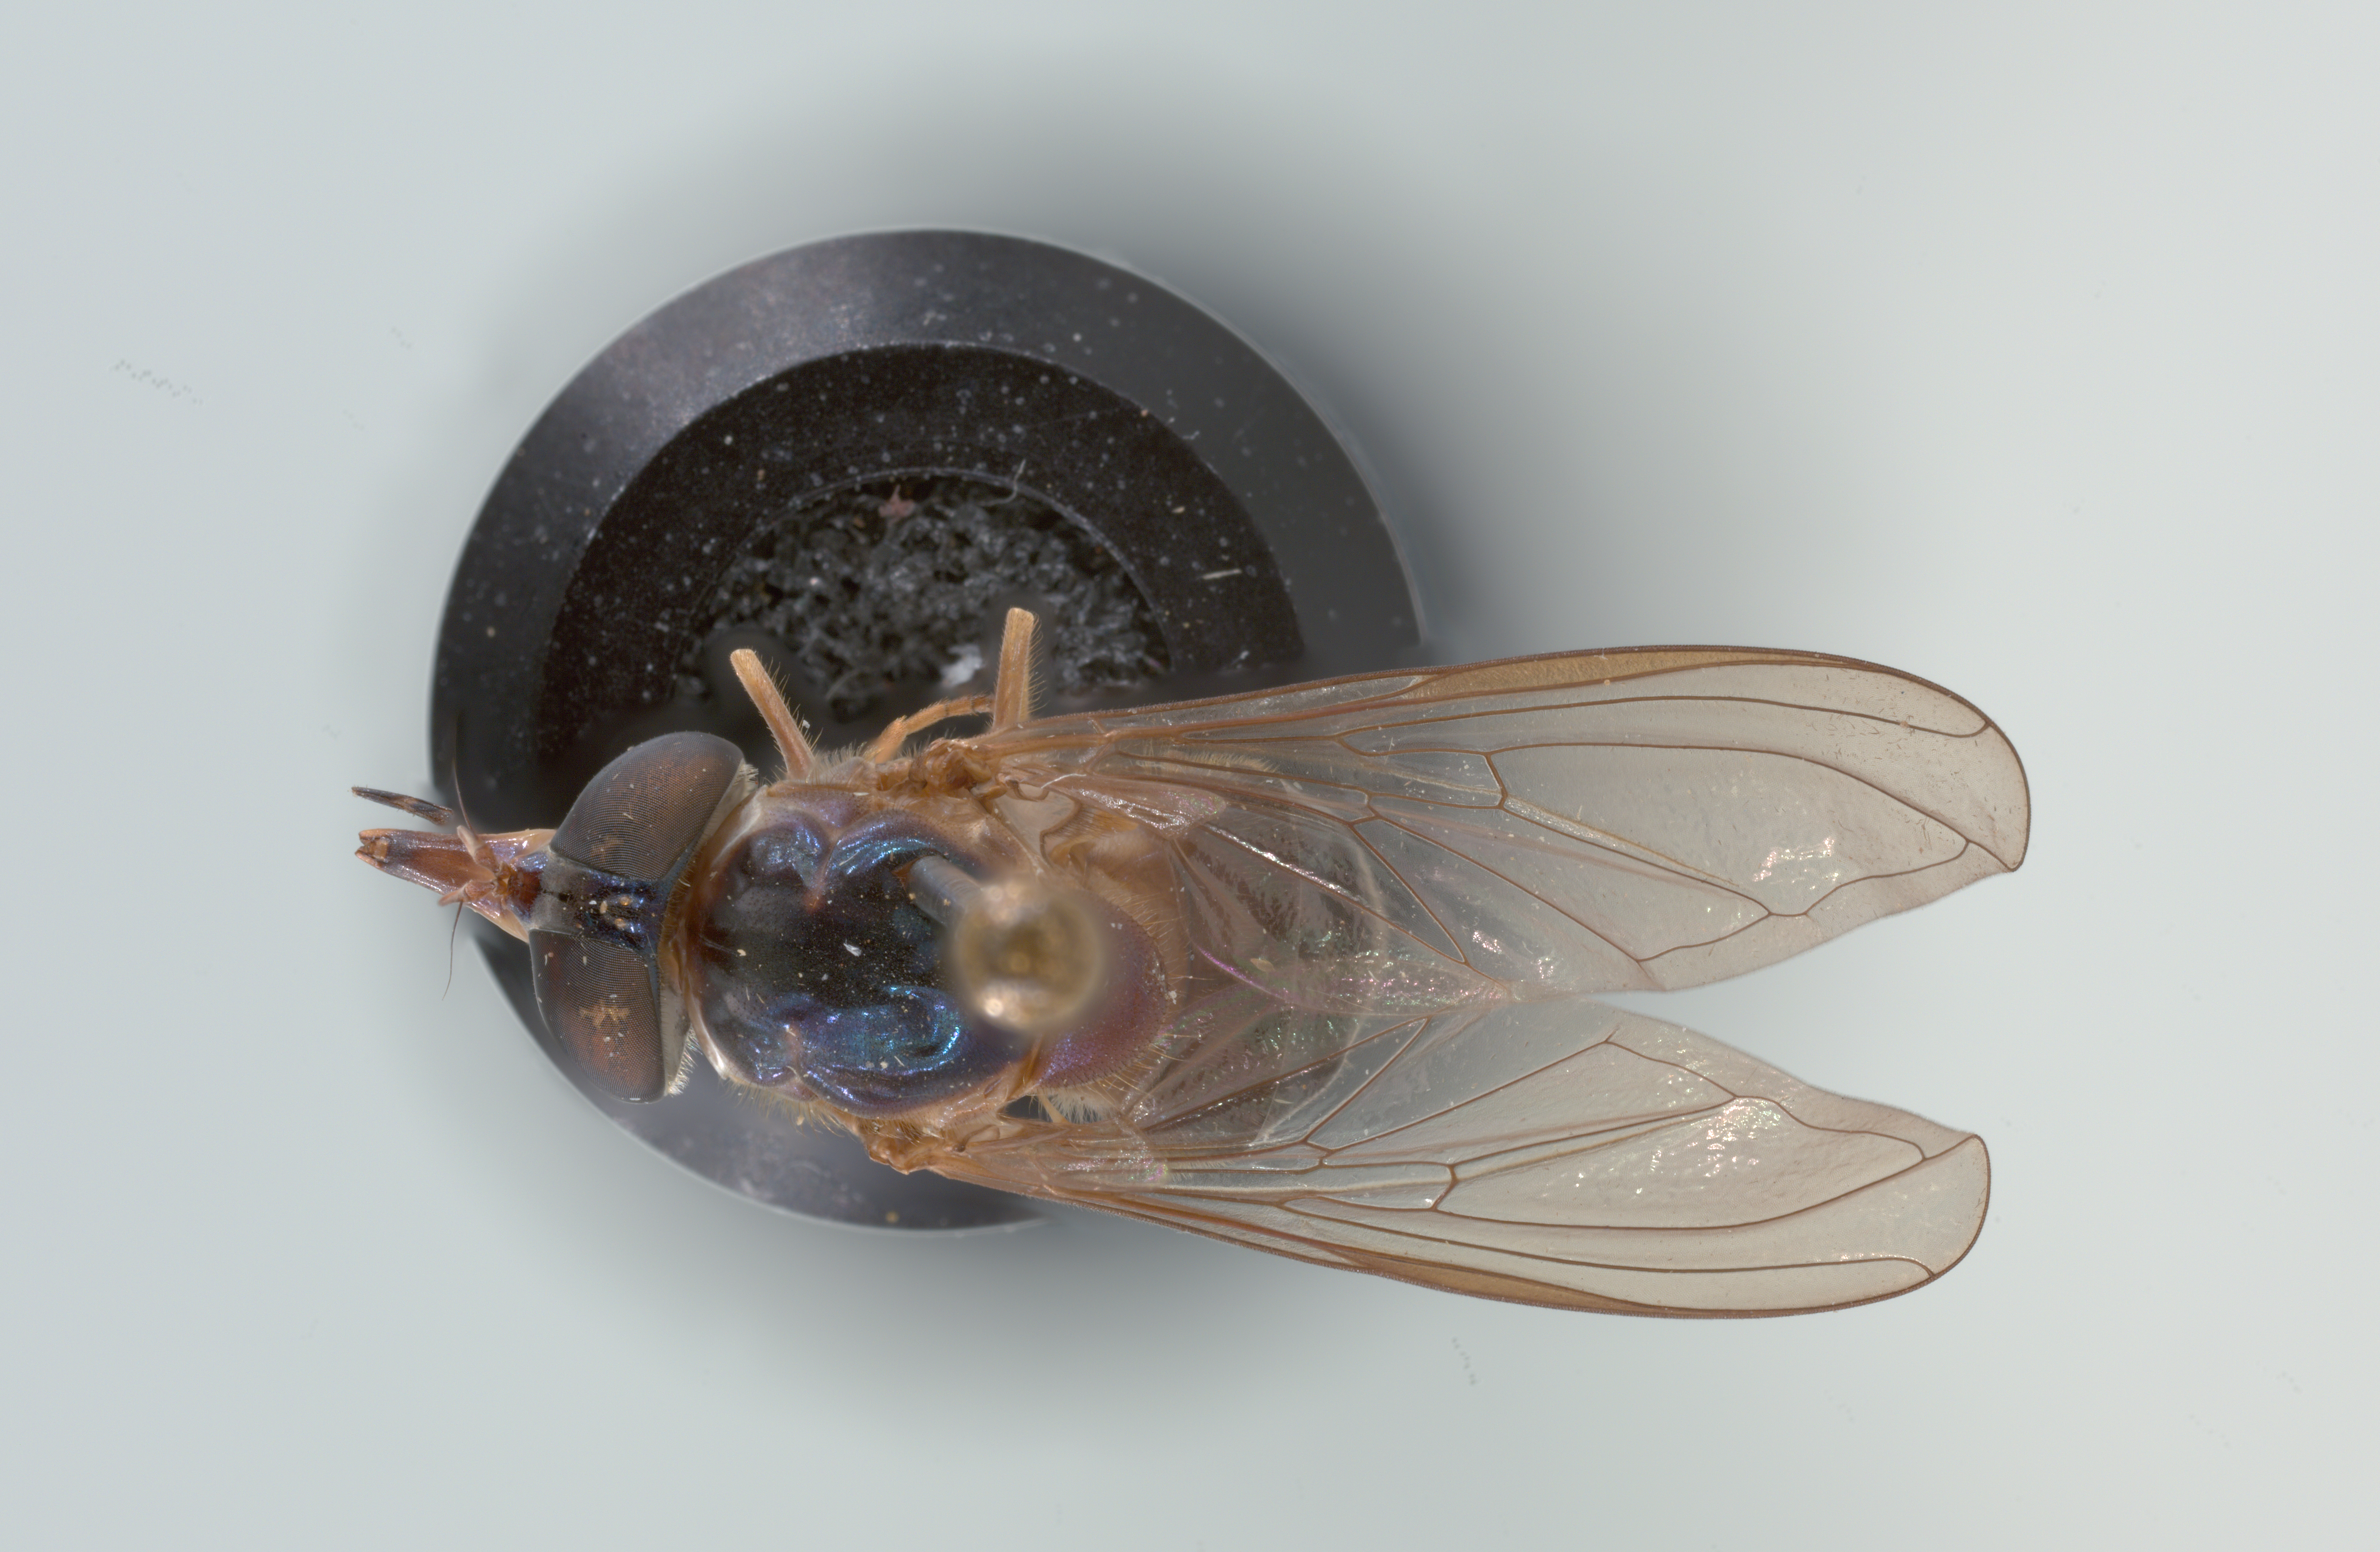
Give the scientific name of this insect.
Rhingia fuscipes
